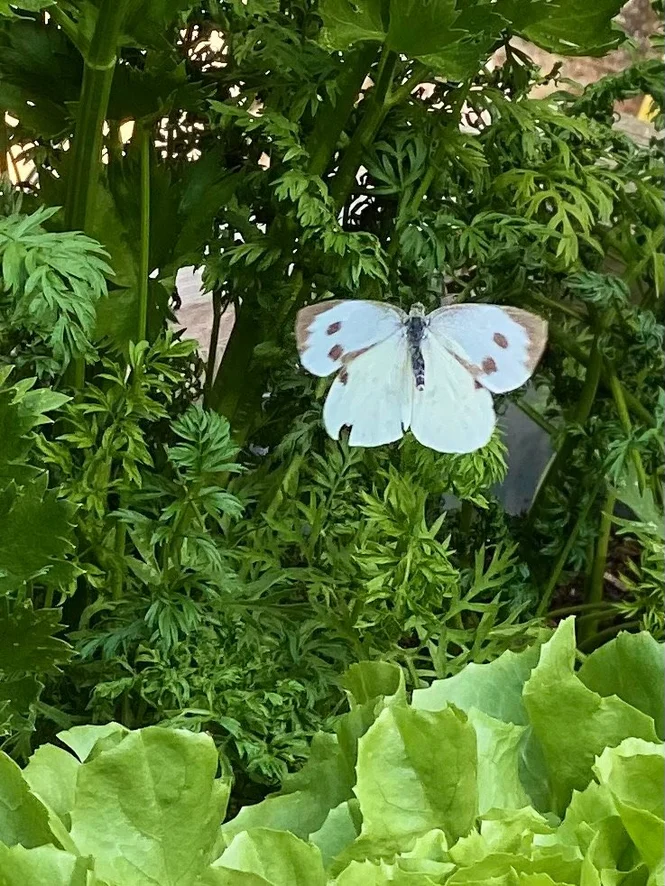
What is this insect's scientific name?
Pieris brassicae
